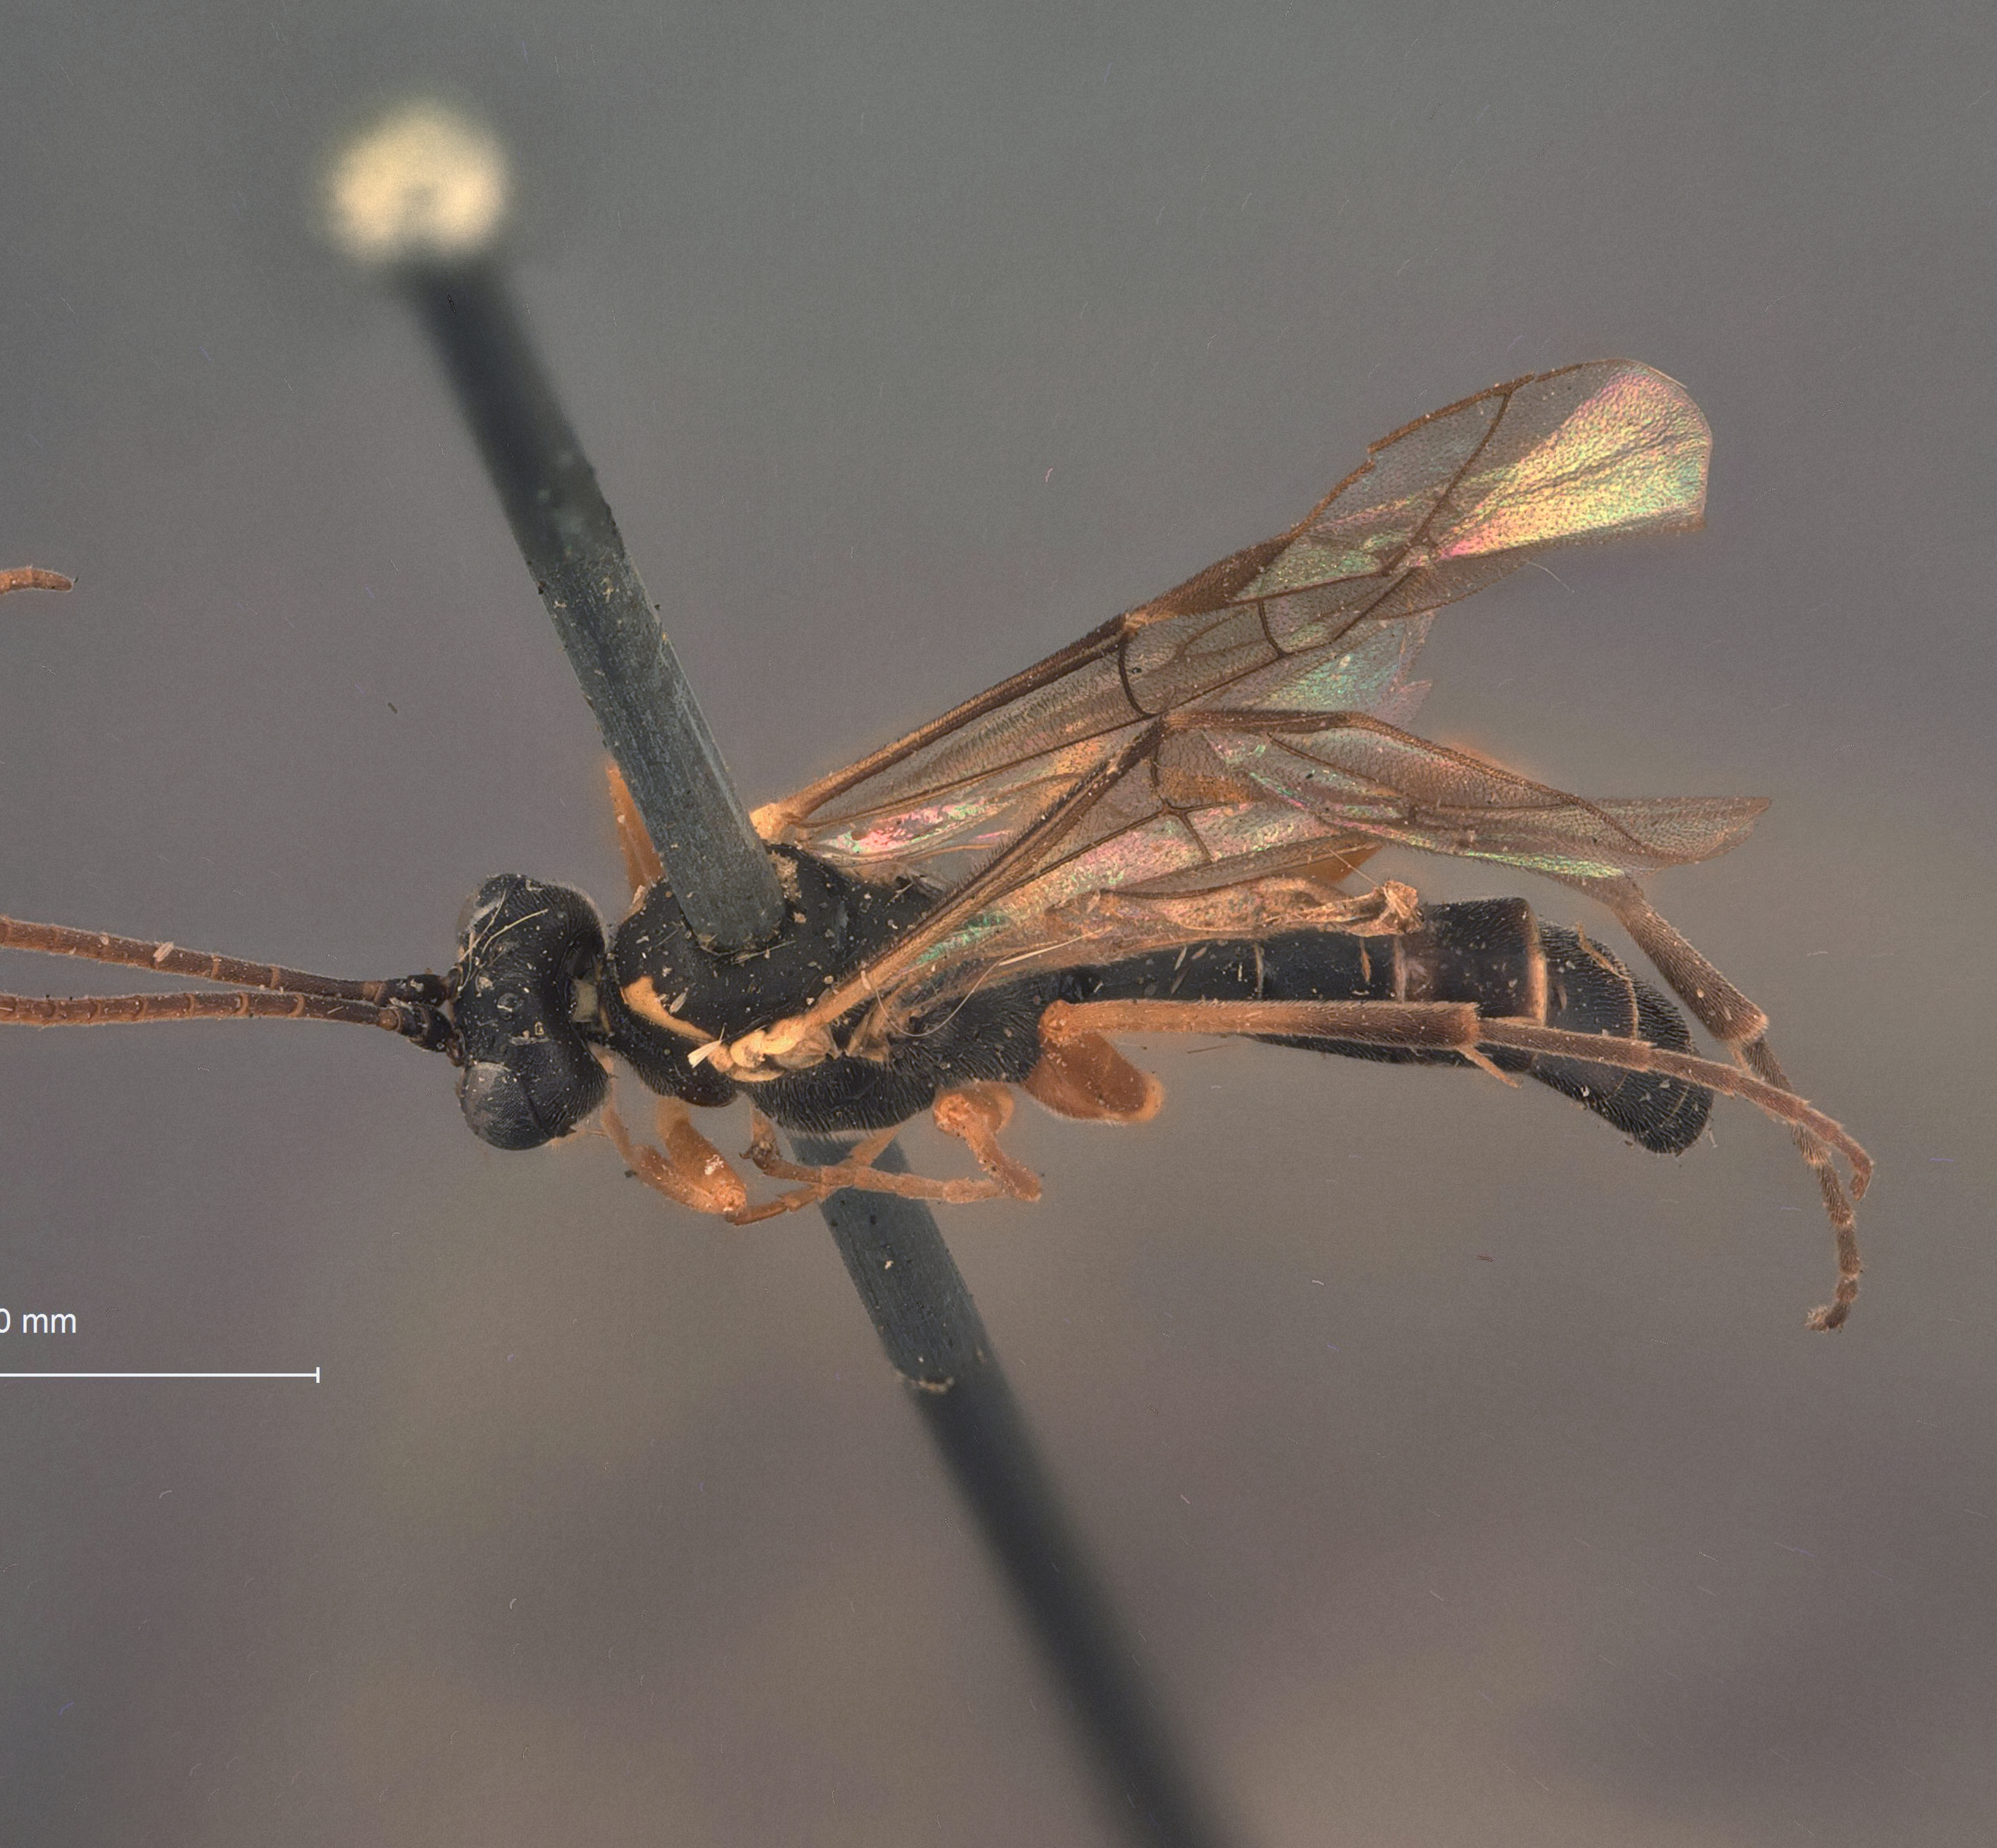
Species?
Calliphrurus preplexus
